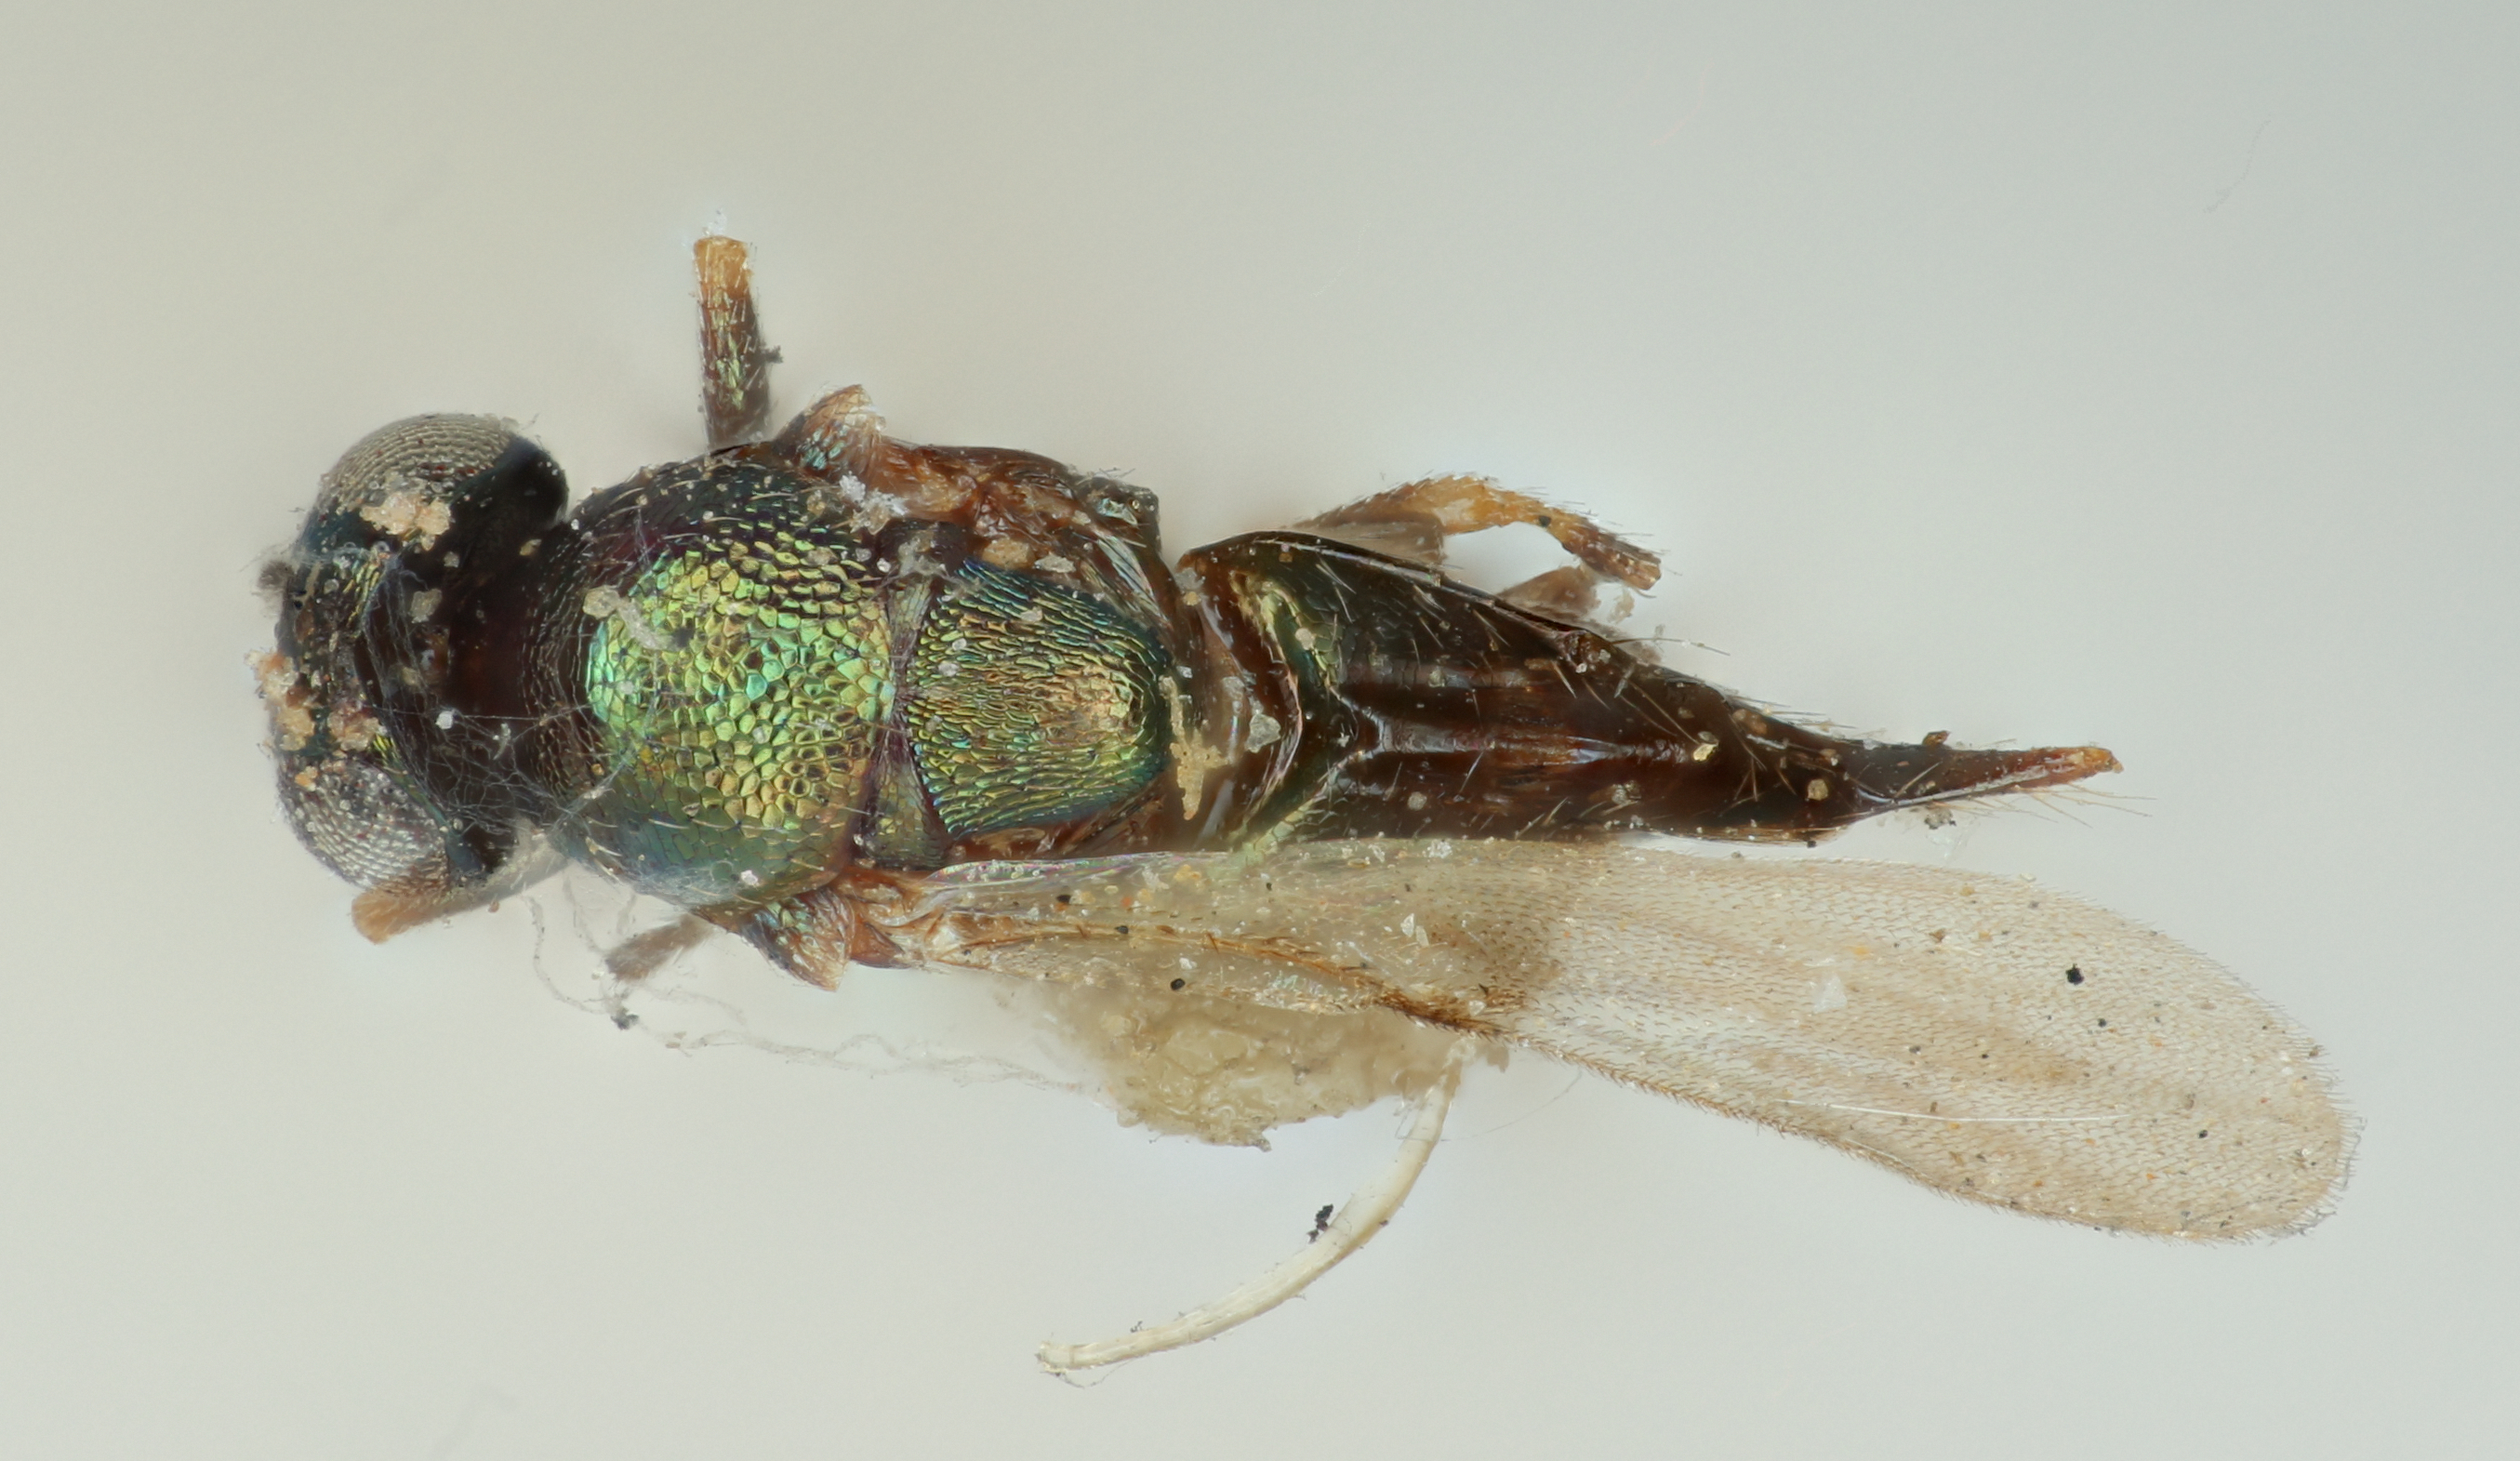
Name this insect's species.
Liothorax melanocera
